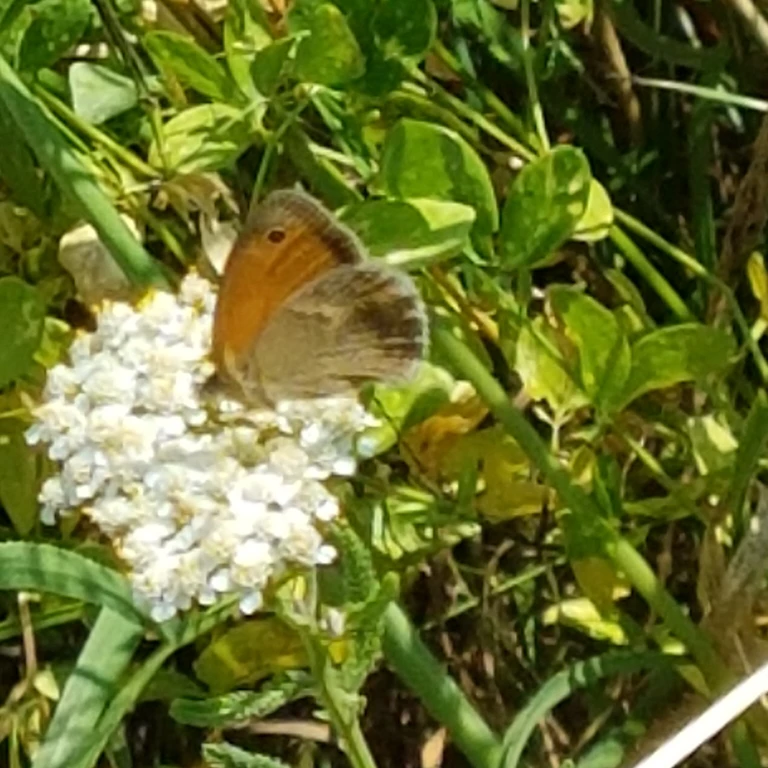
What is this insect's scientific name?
Coenonympha pamphilus
